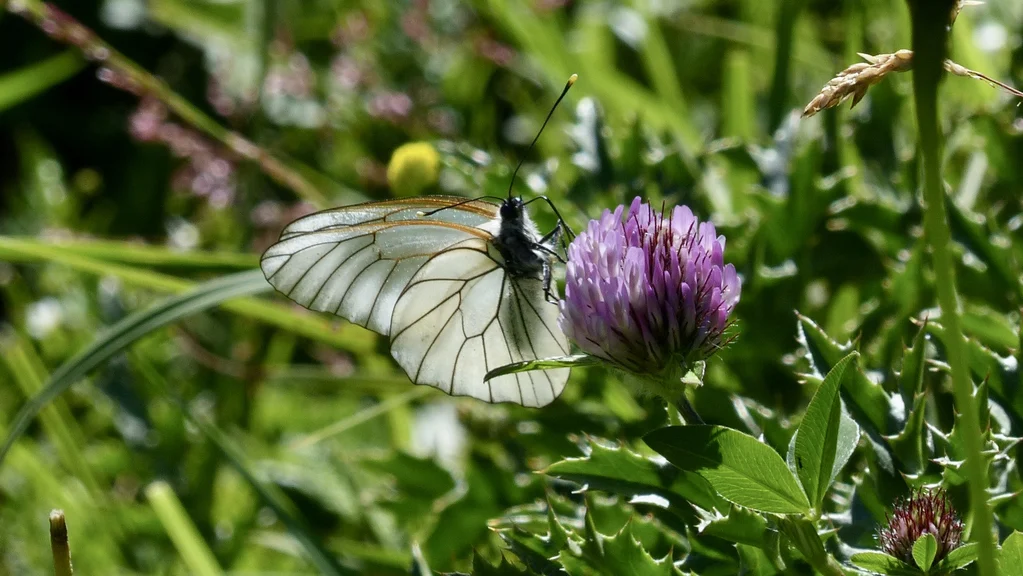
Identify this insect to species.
Aporia crataegi
